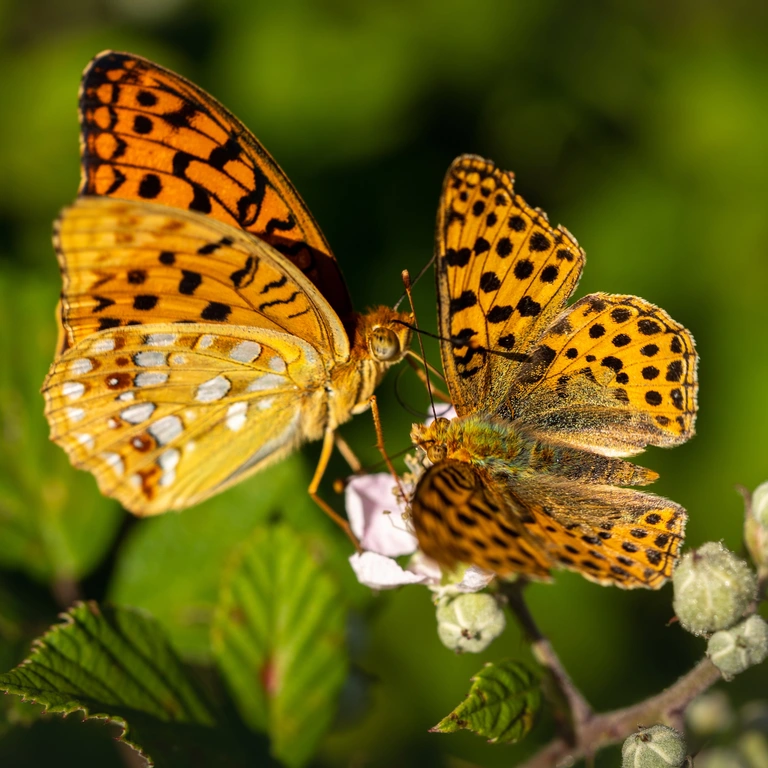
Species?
Issoria lathonia
